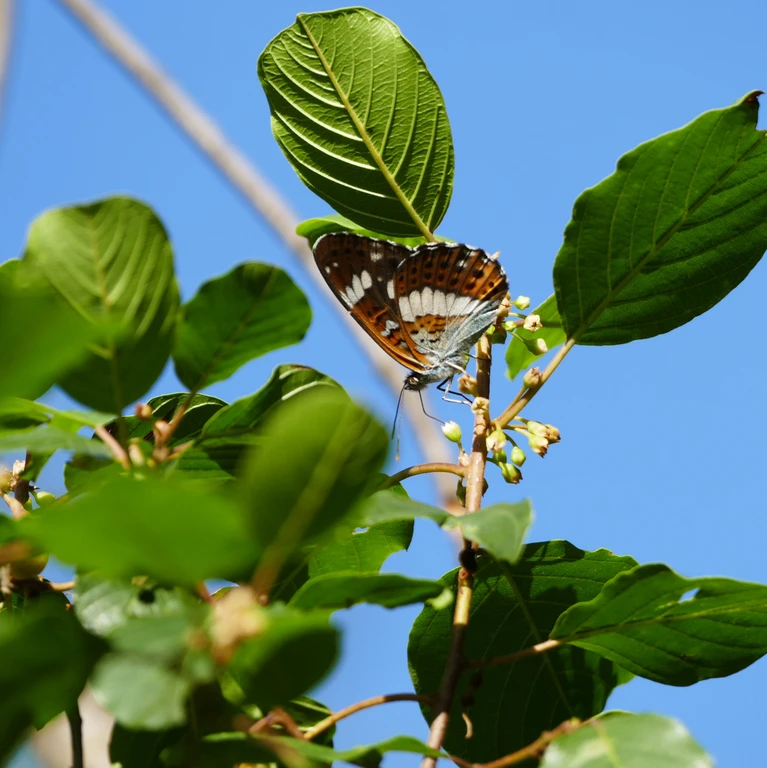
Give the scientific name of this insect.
Limenitis camilla (also Ladoga camilla)
